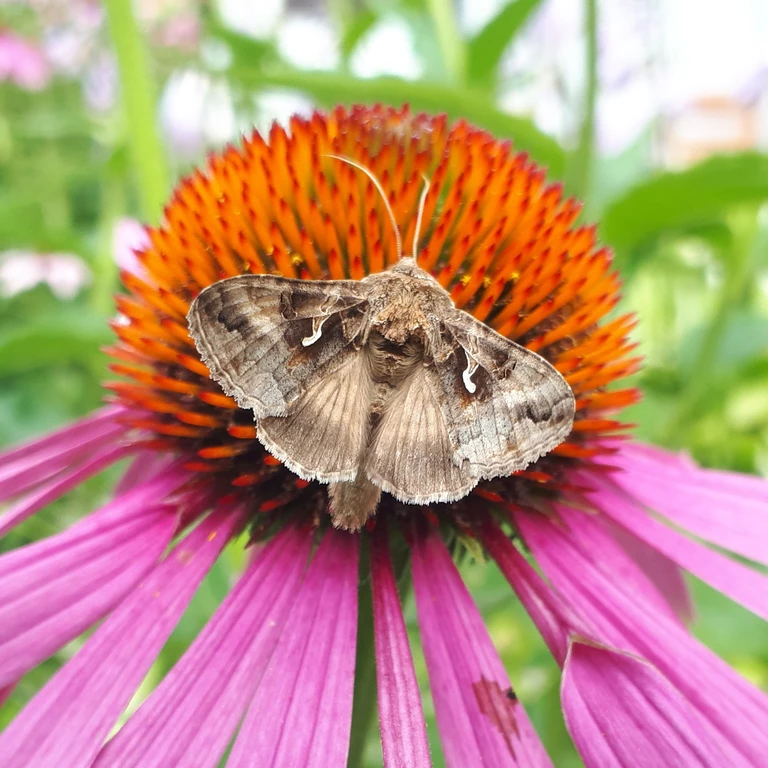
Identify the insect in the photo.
Autographa gamma
